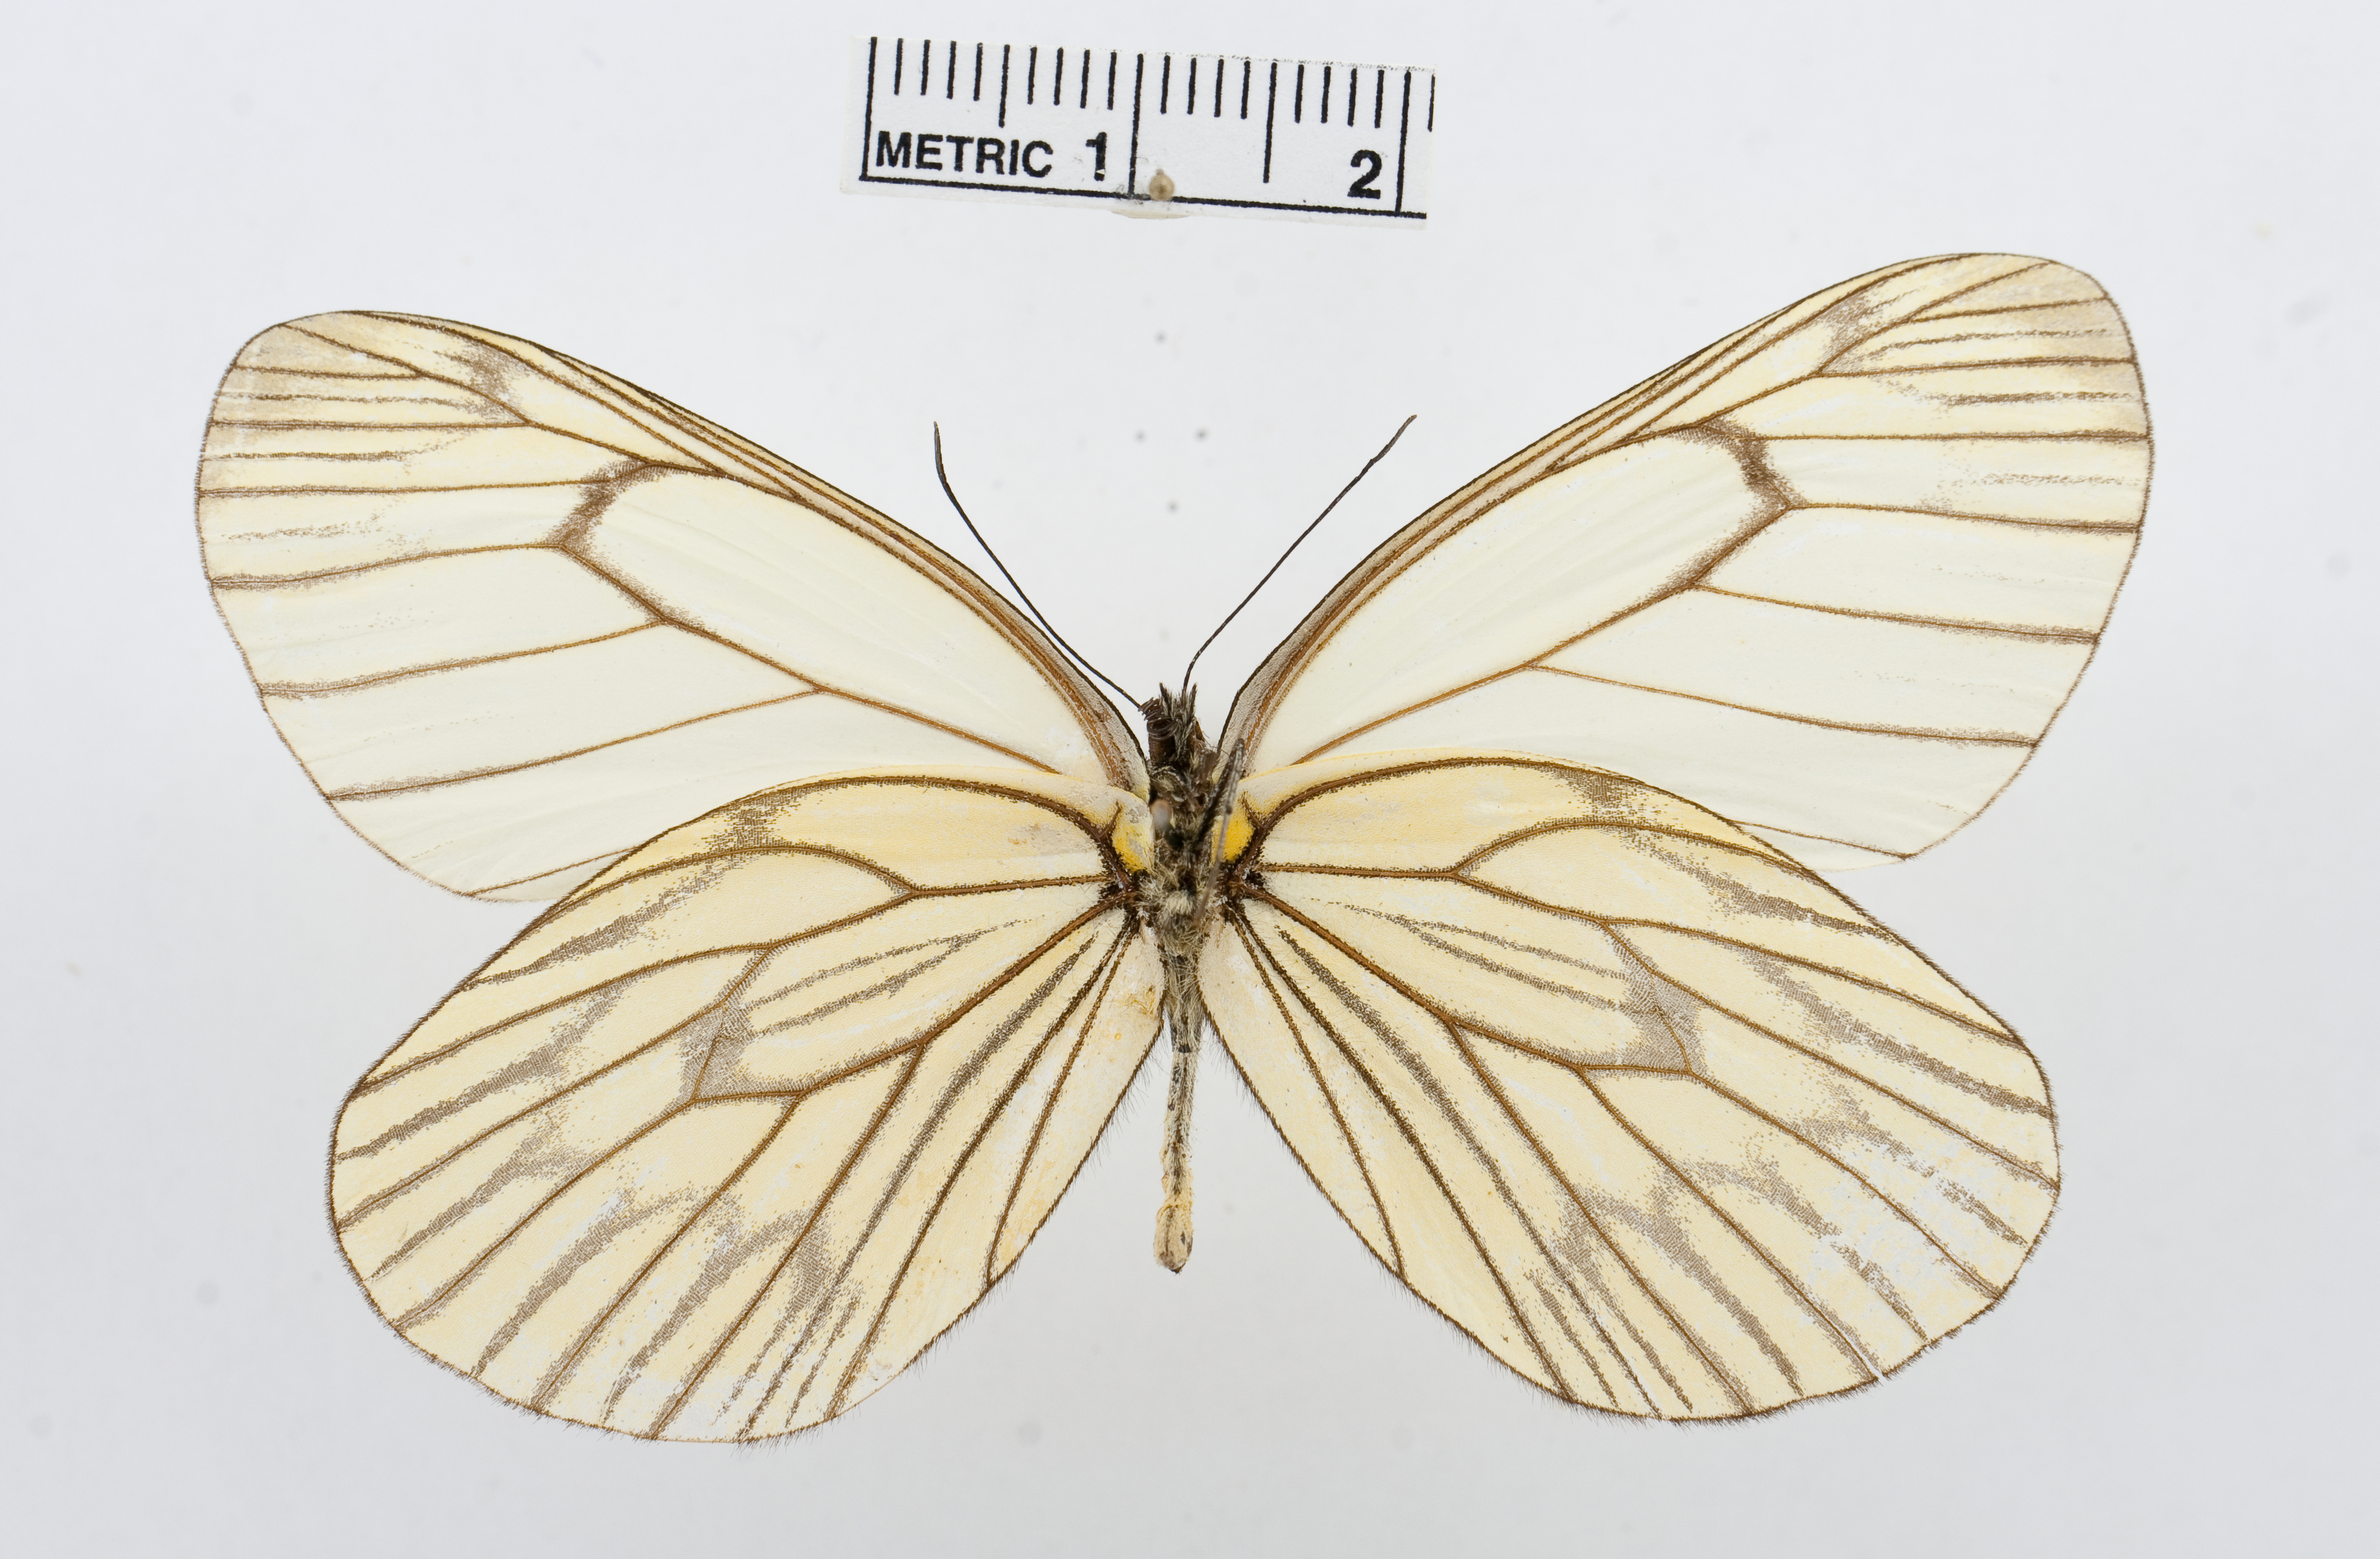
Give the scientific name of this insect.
Aporia delavayi
